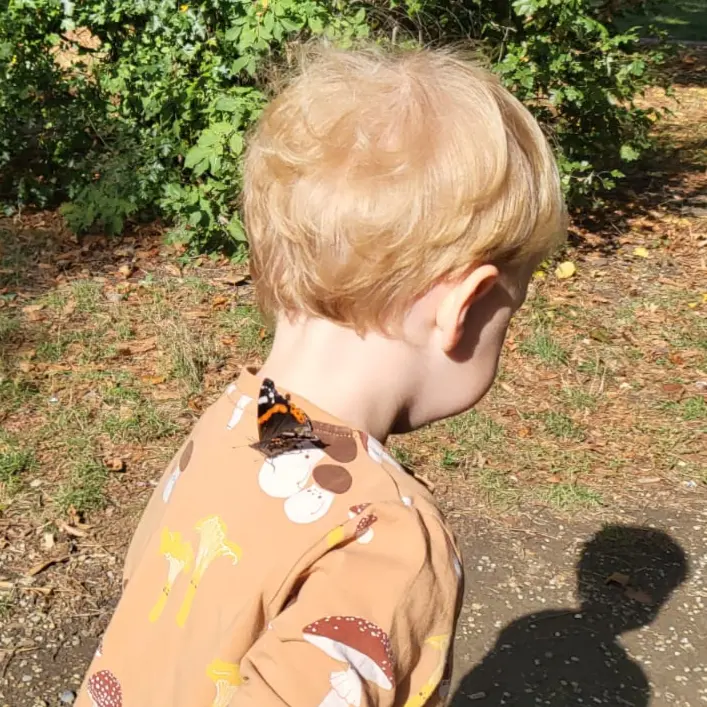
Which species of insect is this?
Vanessa atalanta
